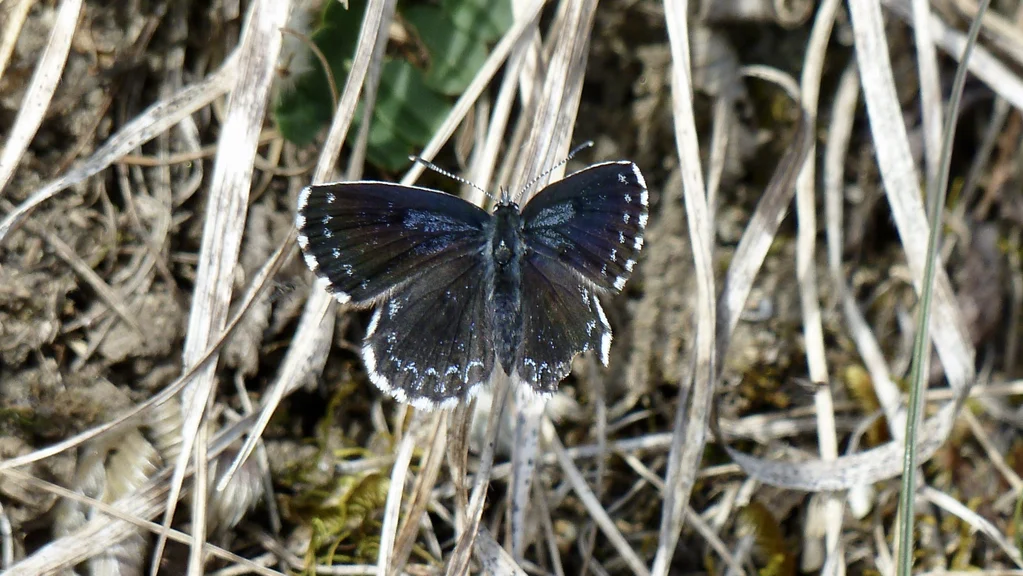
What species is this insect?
Scolitantides orion
